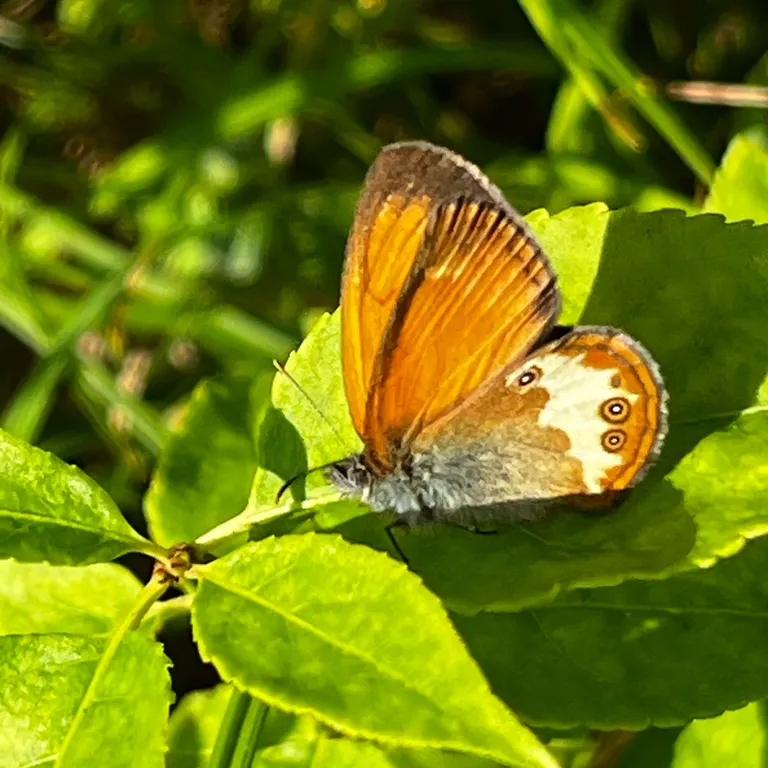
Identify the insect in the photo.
Coenonympha arcania
